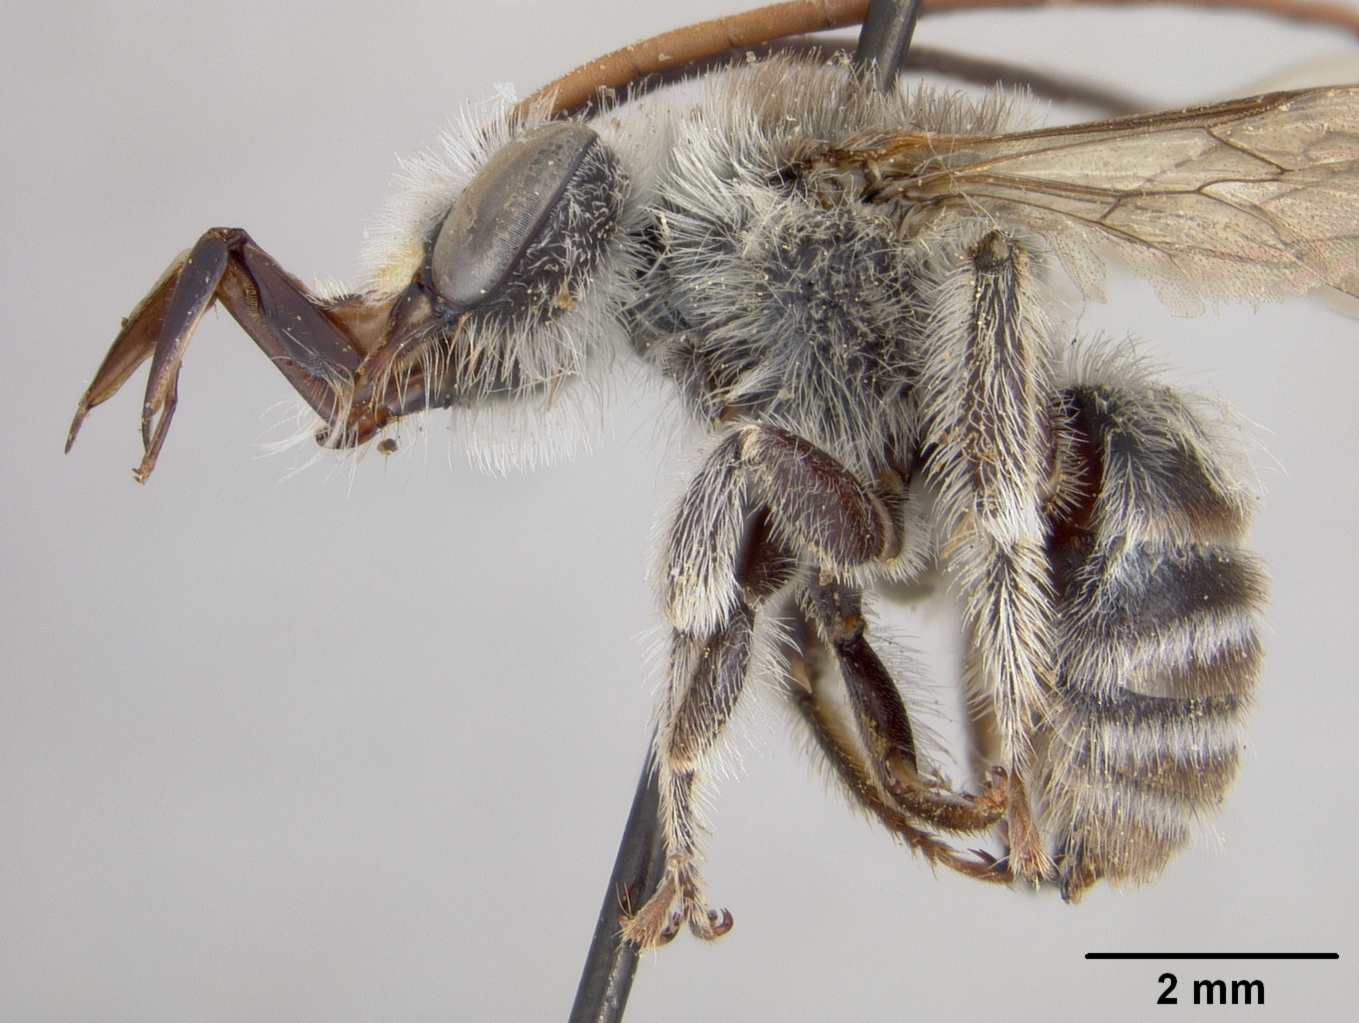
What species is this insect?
Melissodes pilleata
